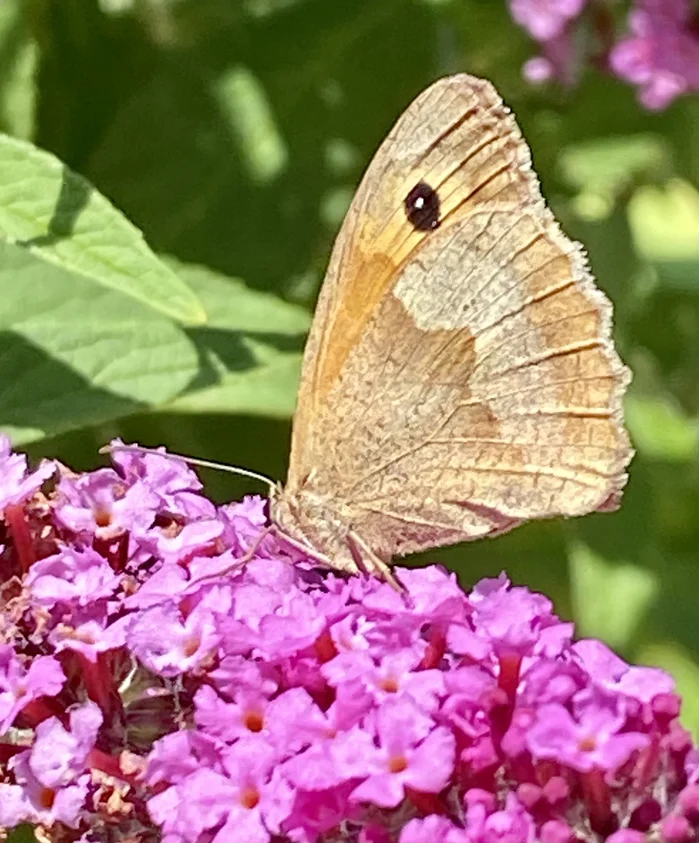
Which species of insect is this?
Maniola jurtina
